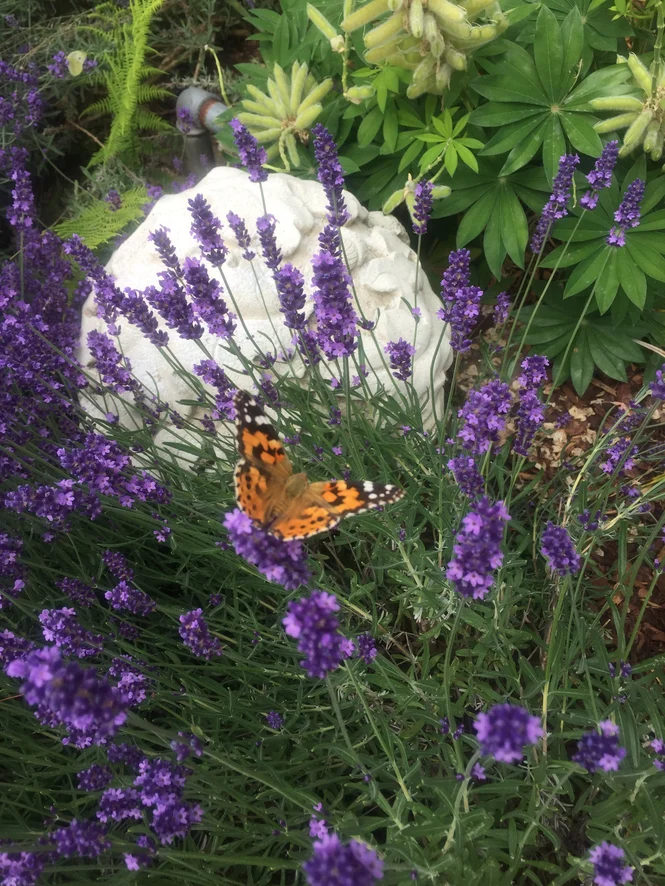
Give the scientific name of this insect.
Vanessa cardui
